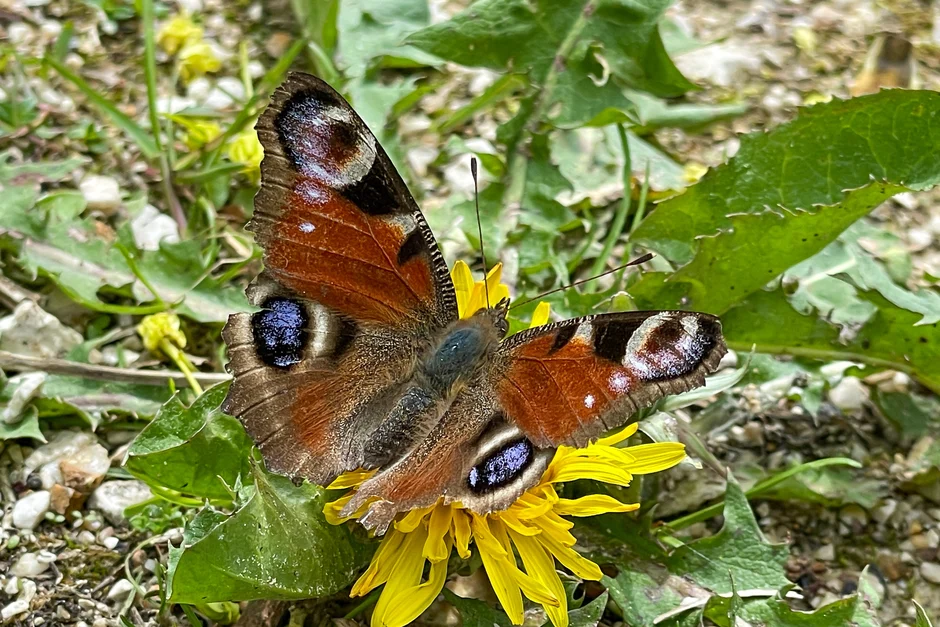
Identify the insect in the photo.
Aglais io
